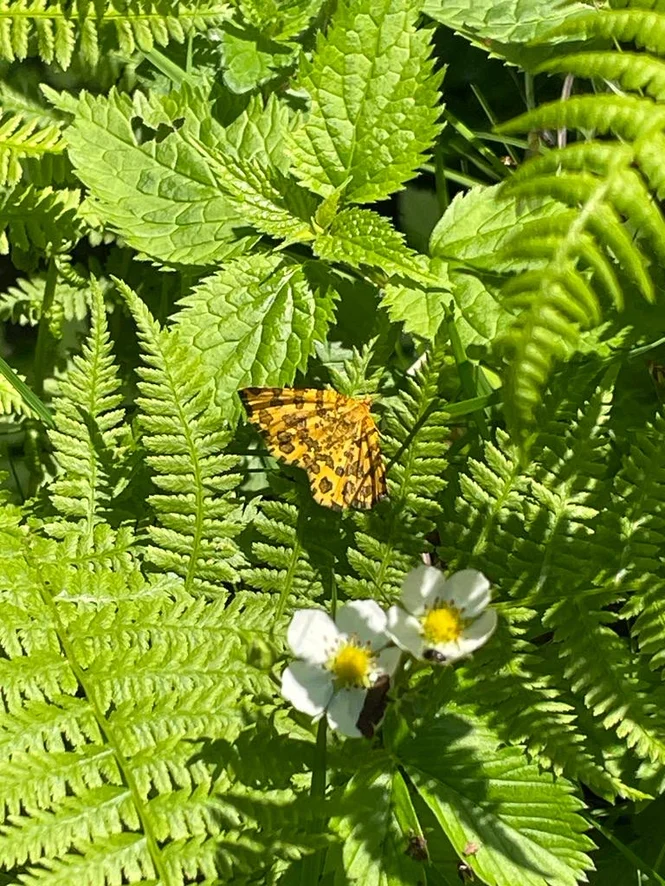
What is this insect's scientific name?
Pseudopanthera macularia
